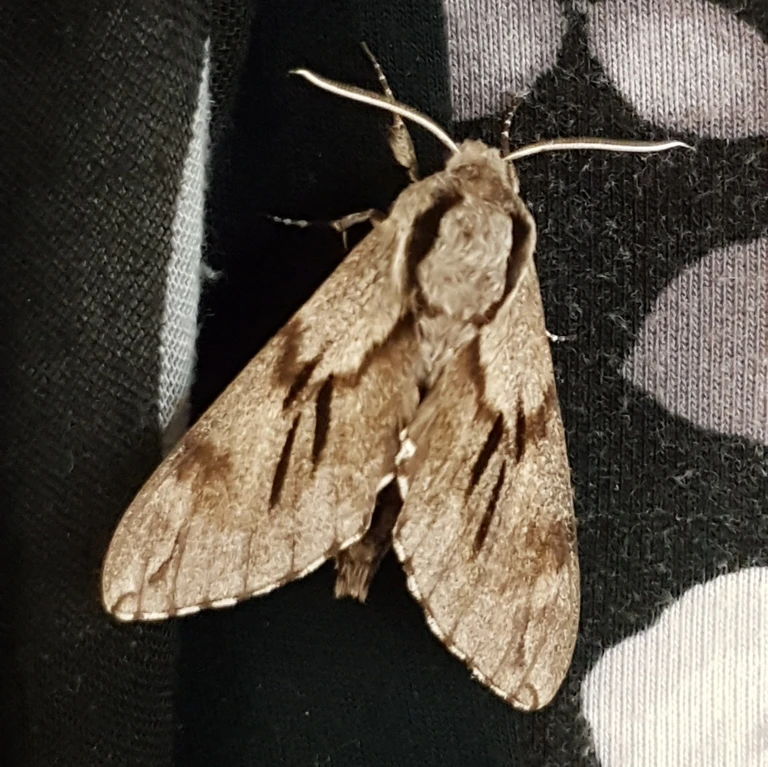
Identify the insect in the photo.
Sphinx pinastri
